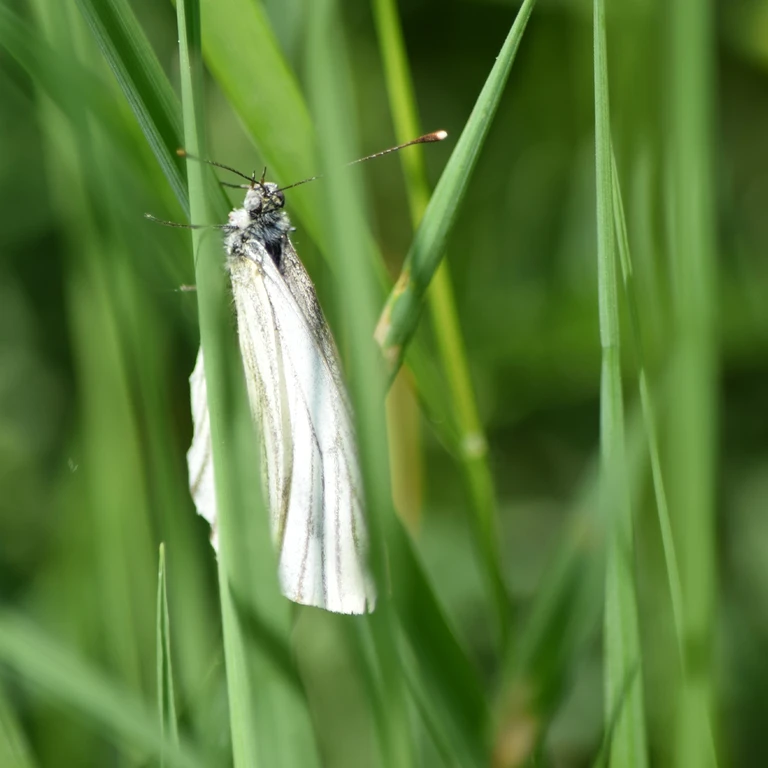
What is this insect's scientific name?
Pieris napi
